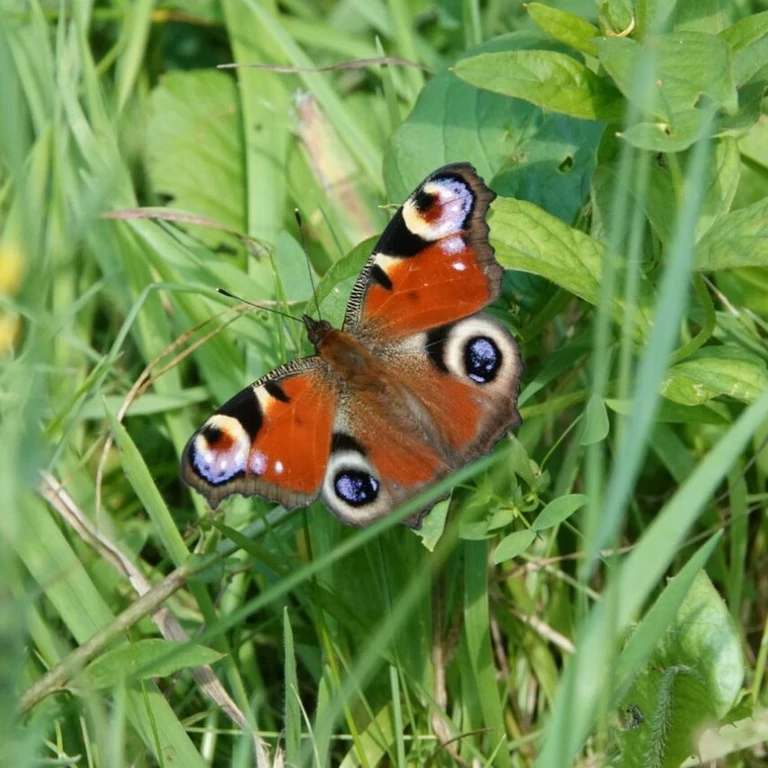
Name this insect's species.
Aglais io
